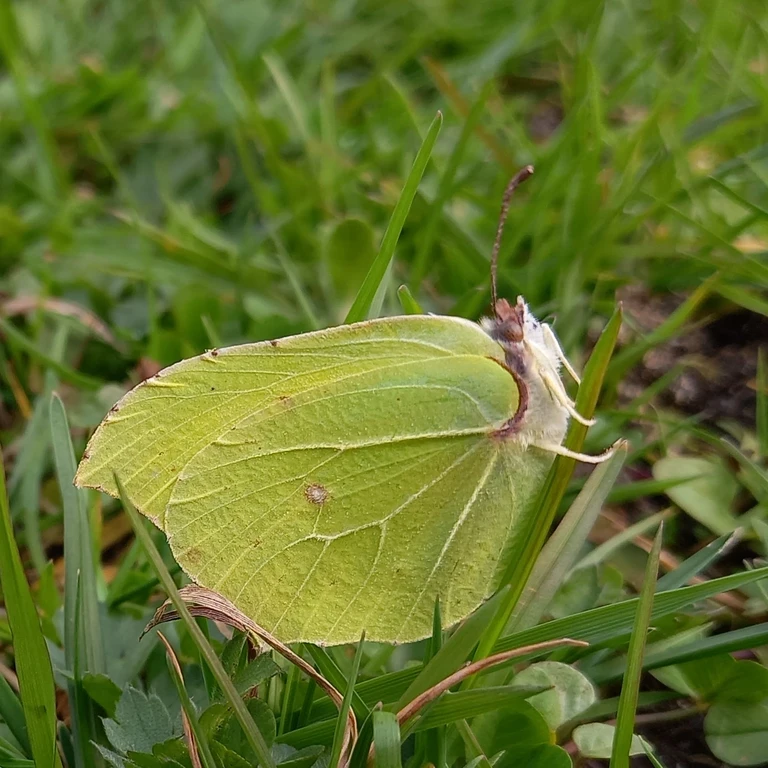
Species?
Gonepteryx rhamni
